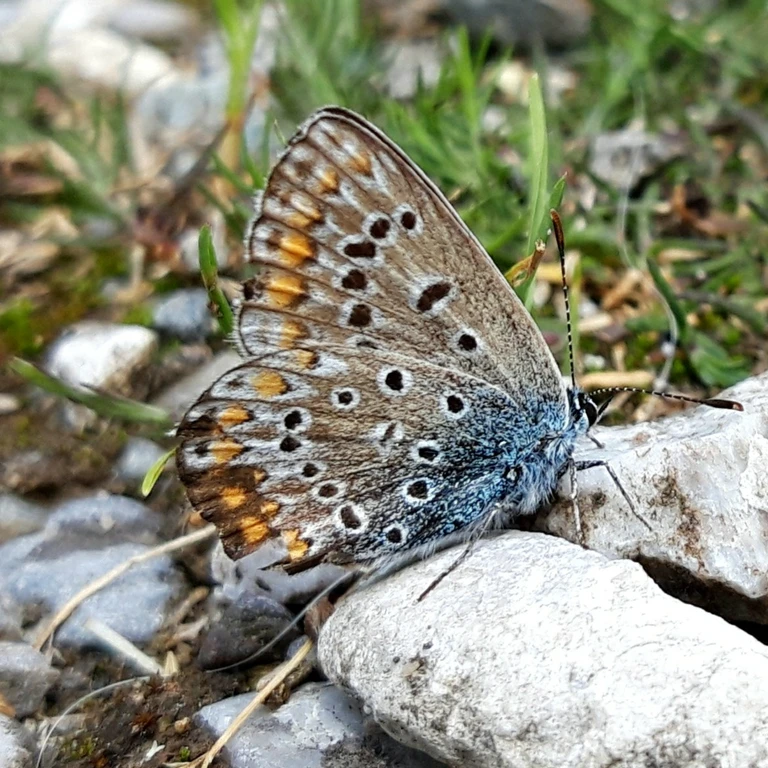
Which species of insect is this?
Polyommatus icarus
